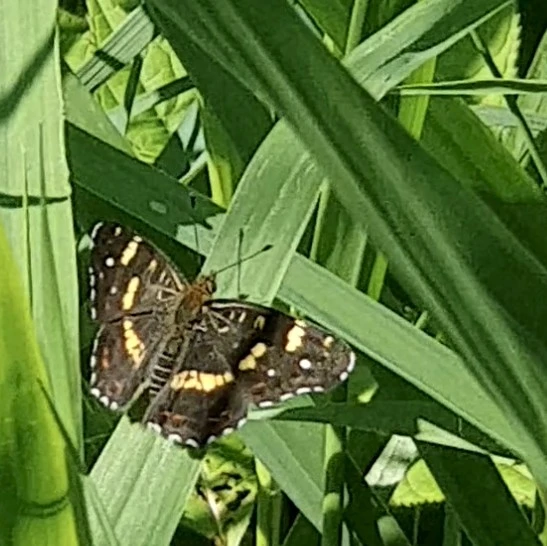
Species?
Araschnia levana
